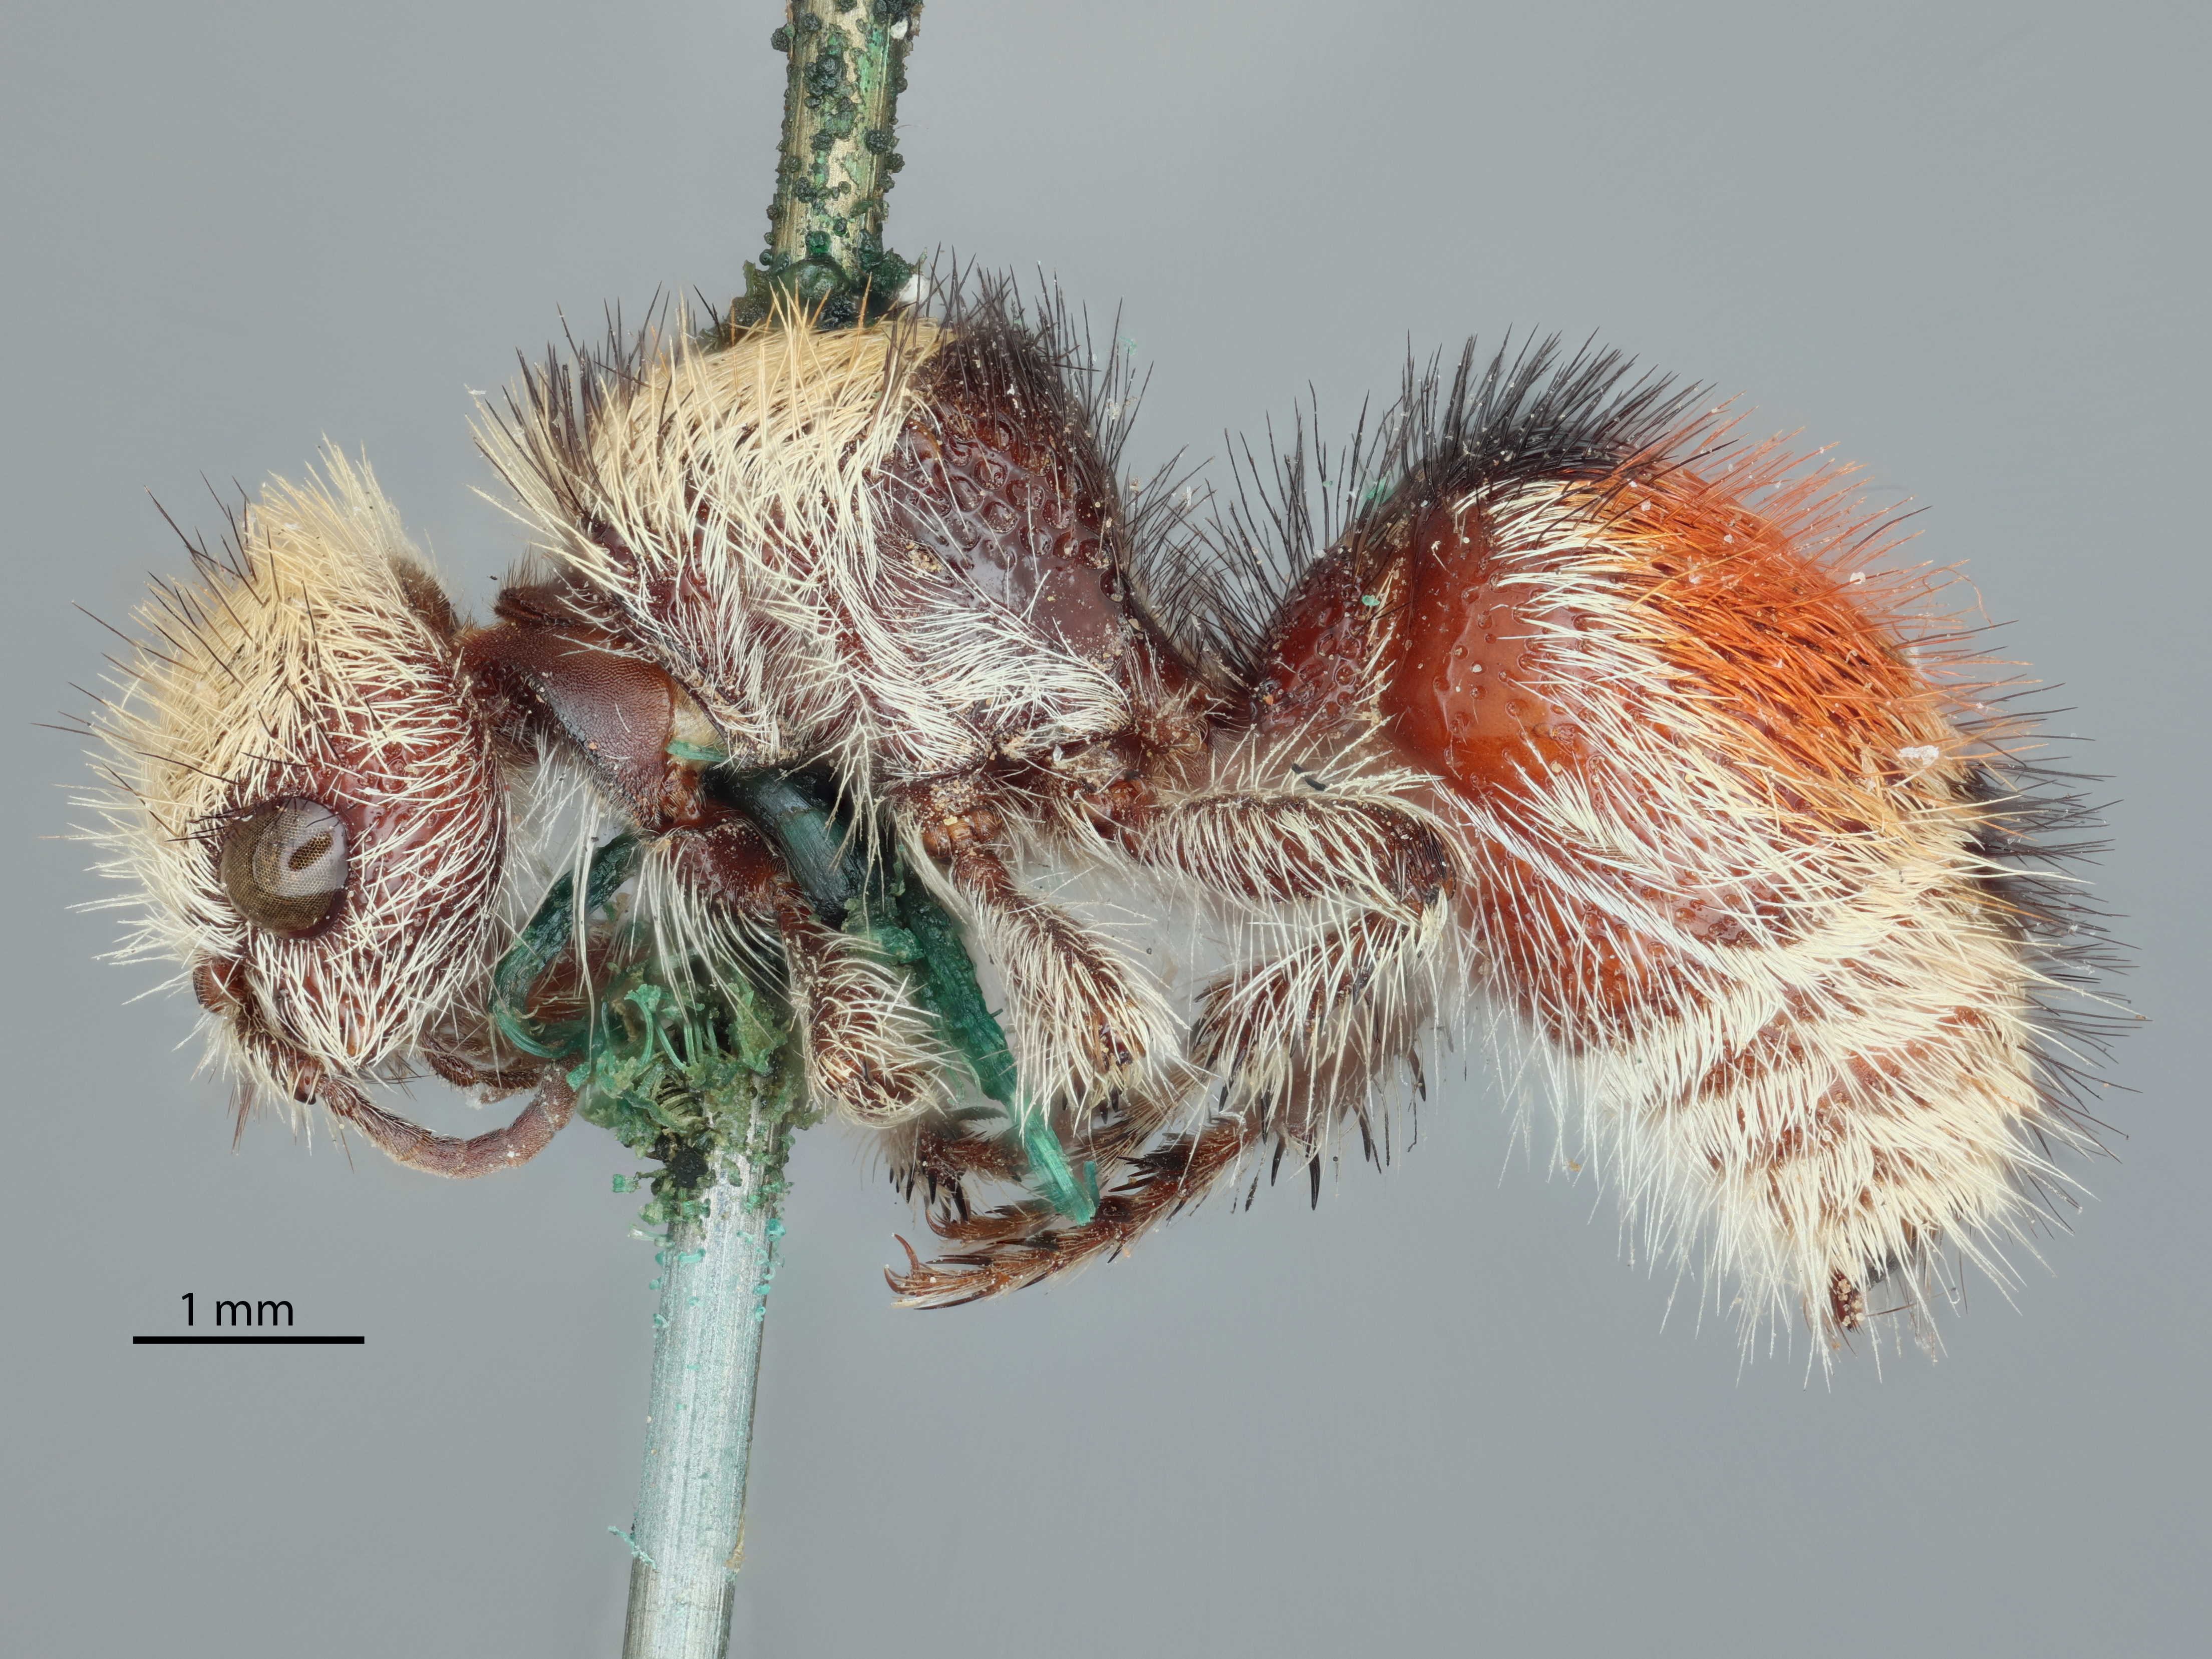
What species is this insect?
Sphaerophthalma arizonica
